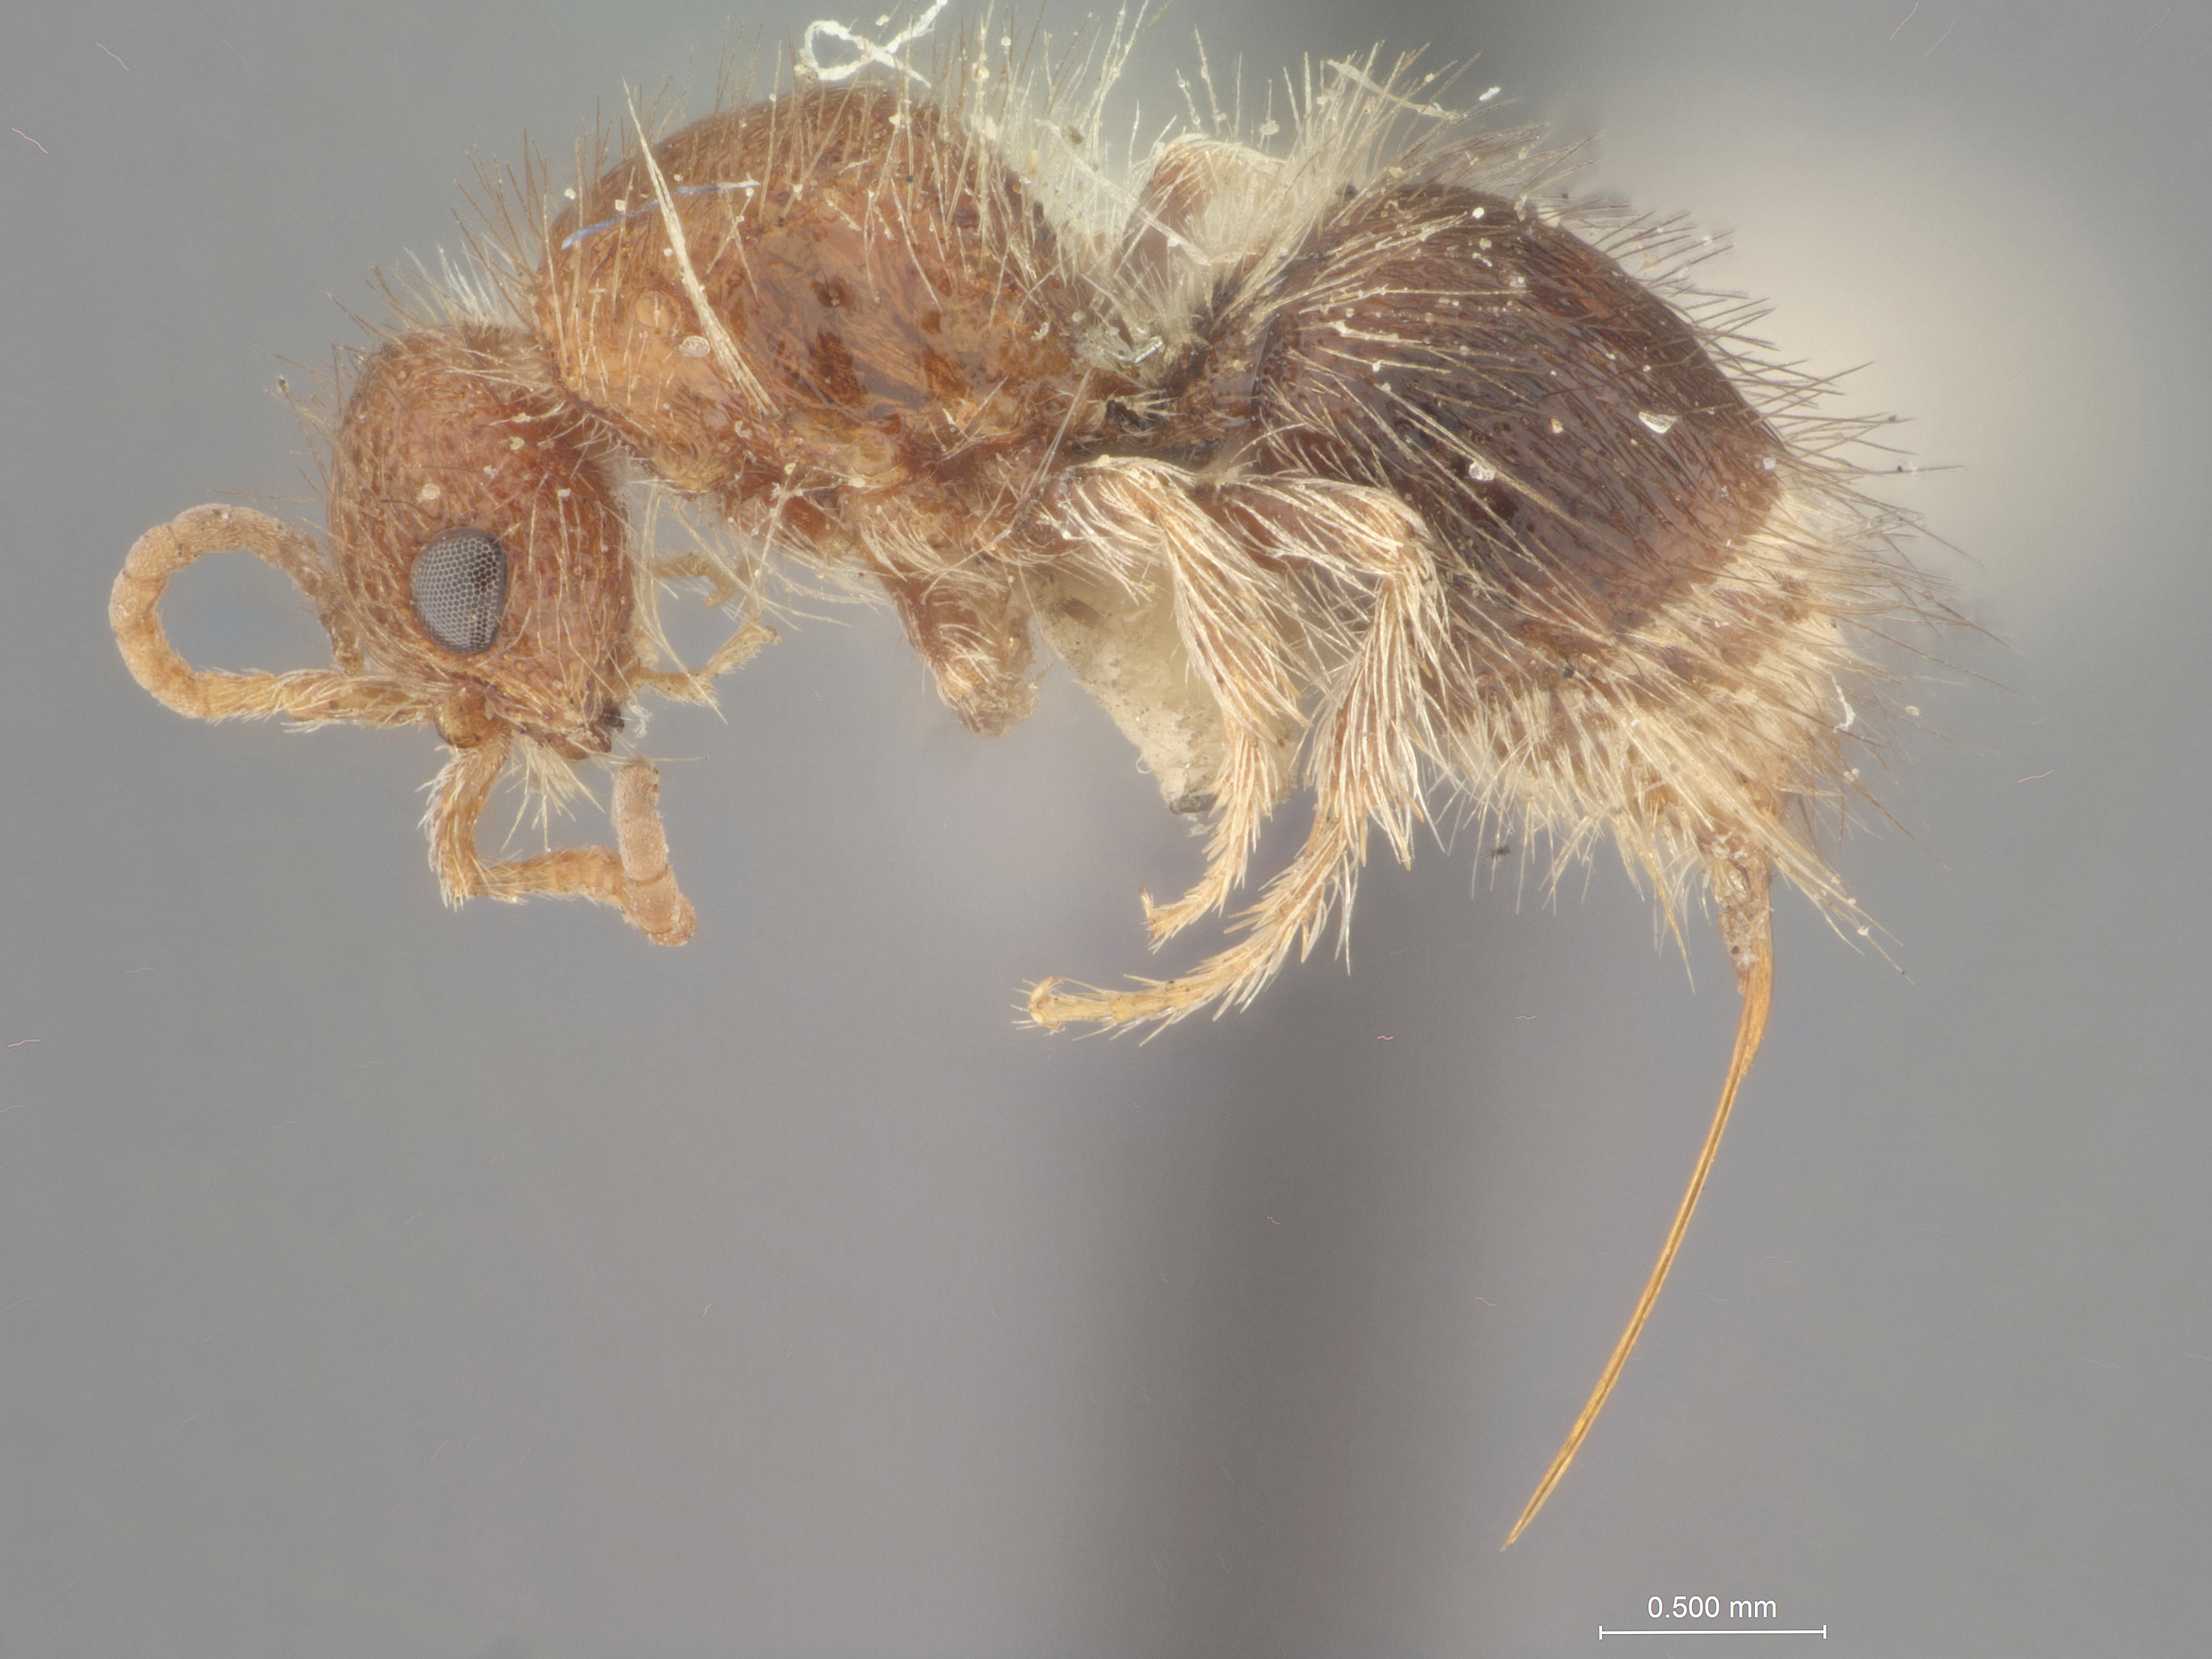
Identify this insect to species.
Photopsis minutella
